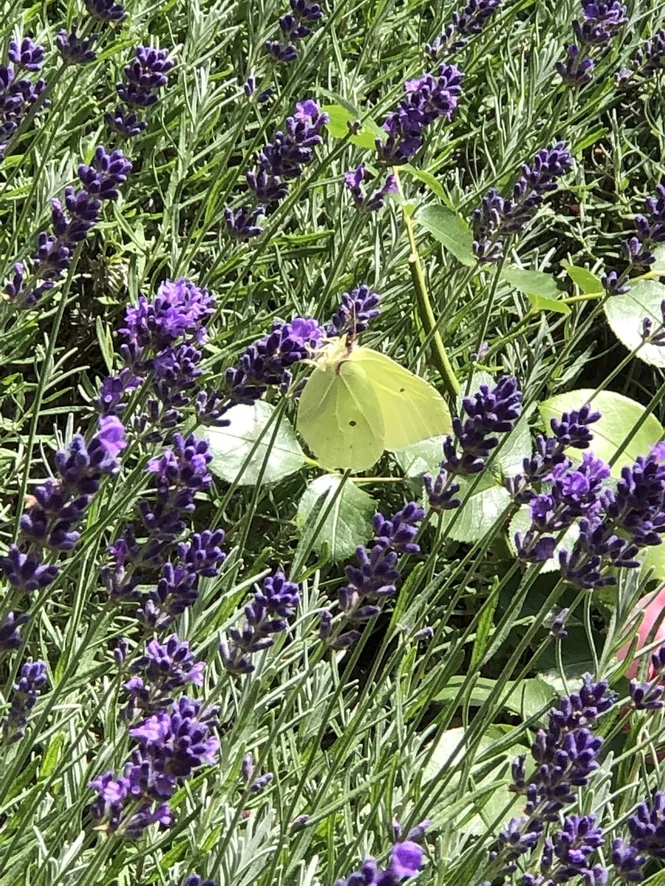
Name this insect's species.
Gonepteryx rhamni
